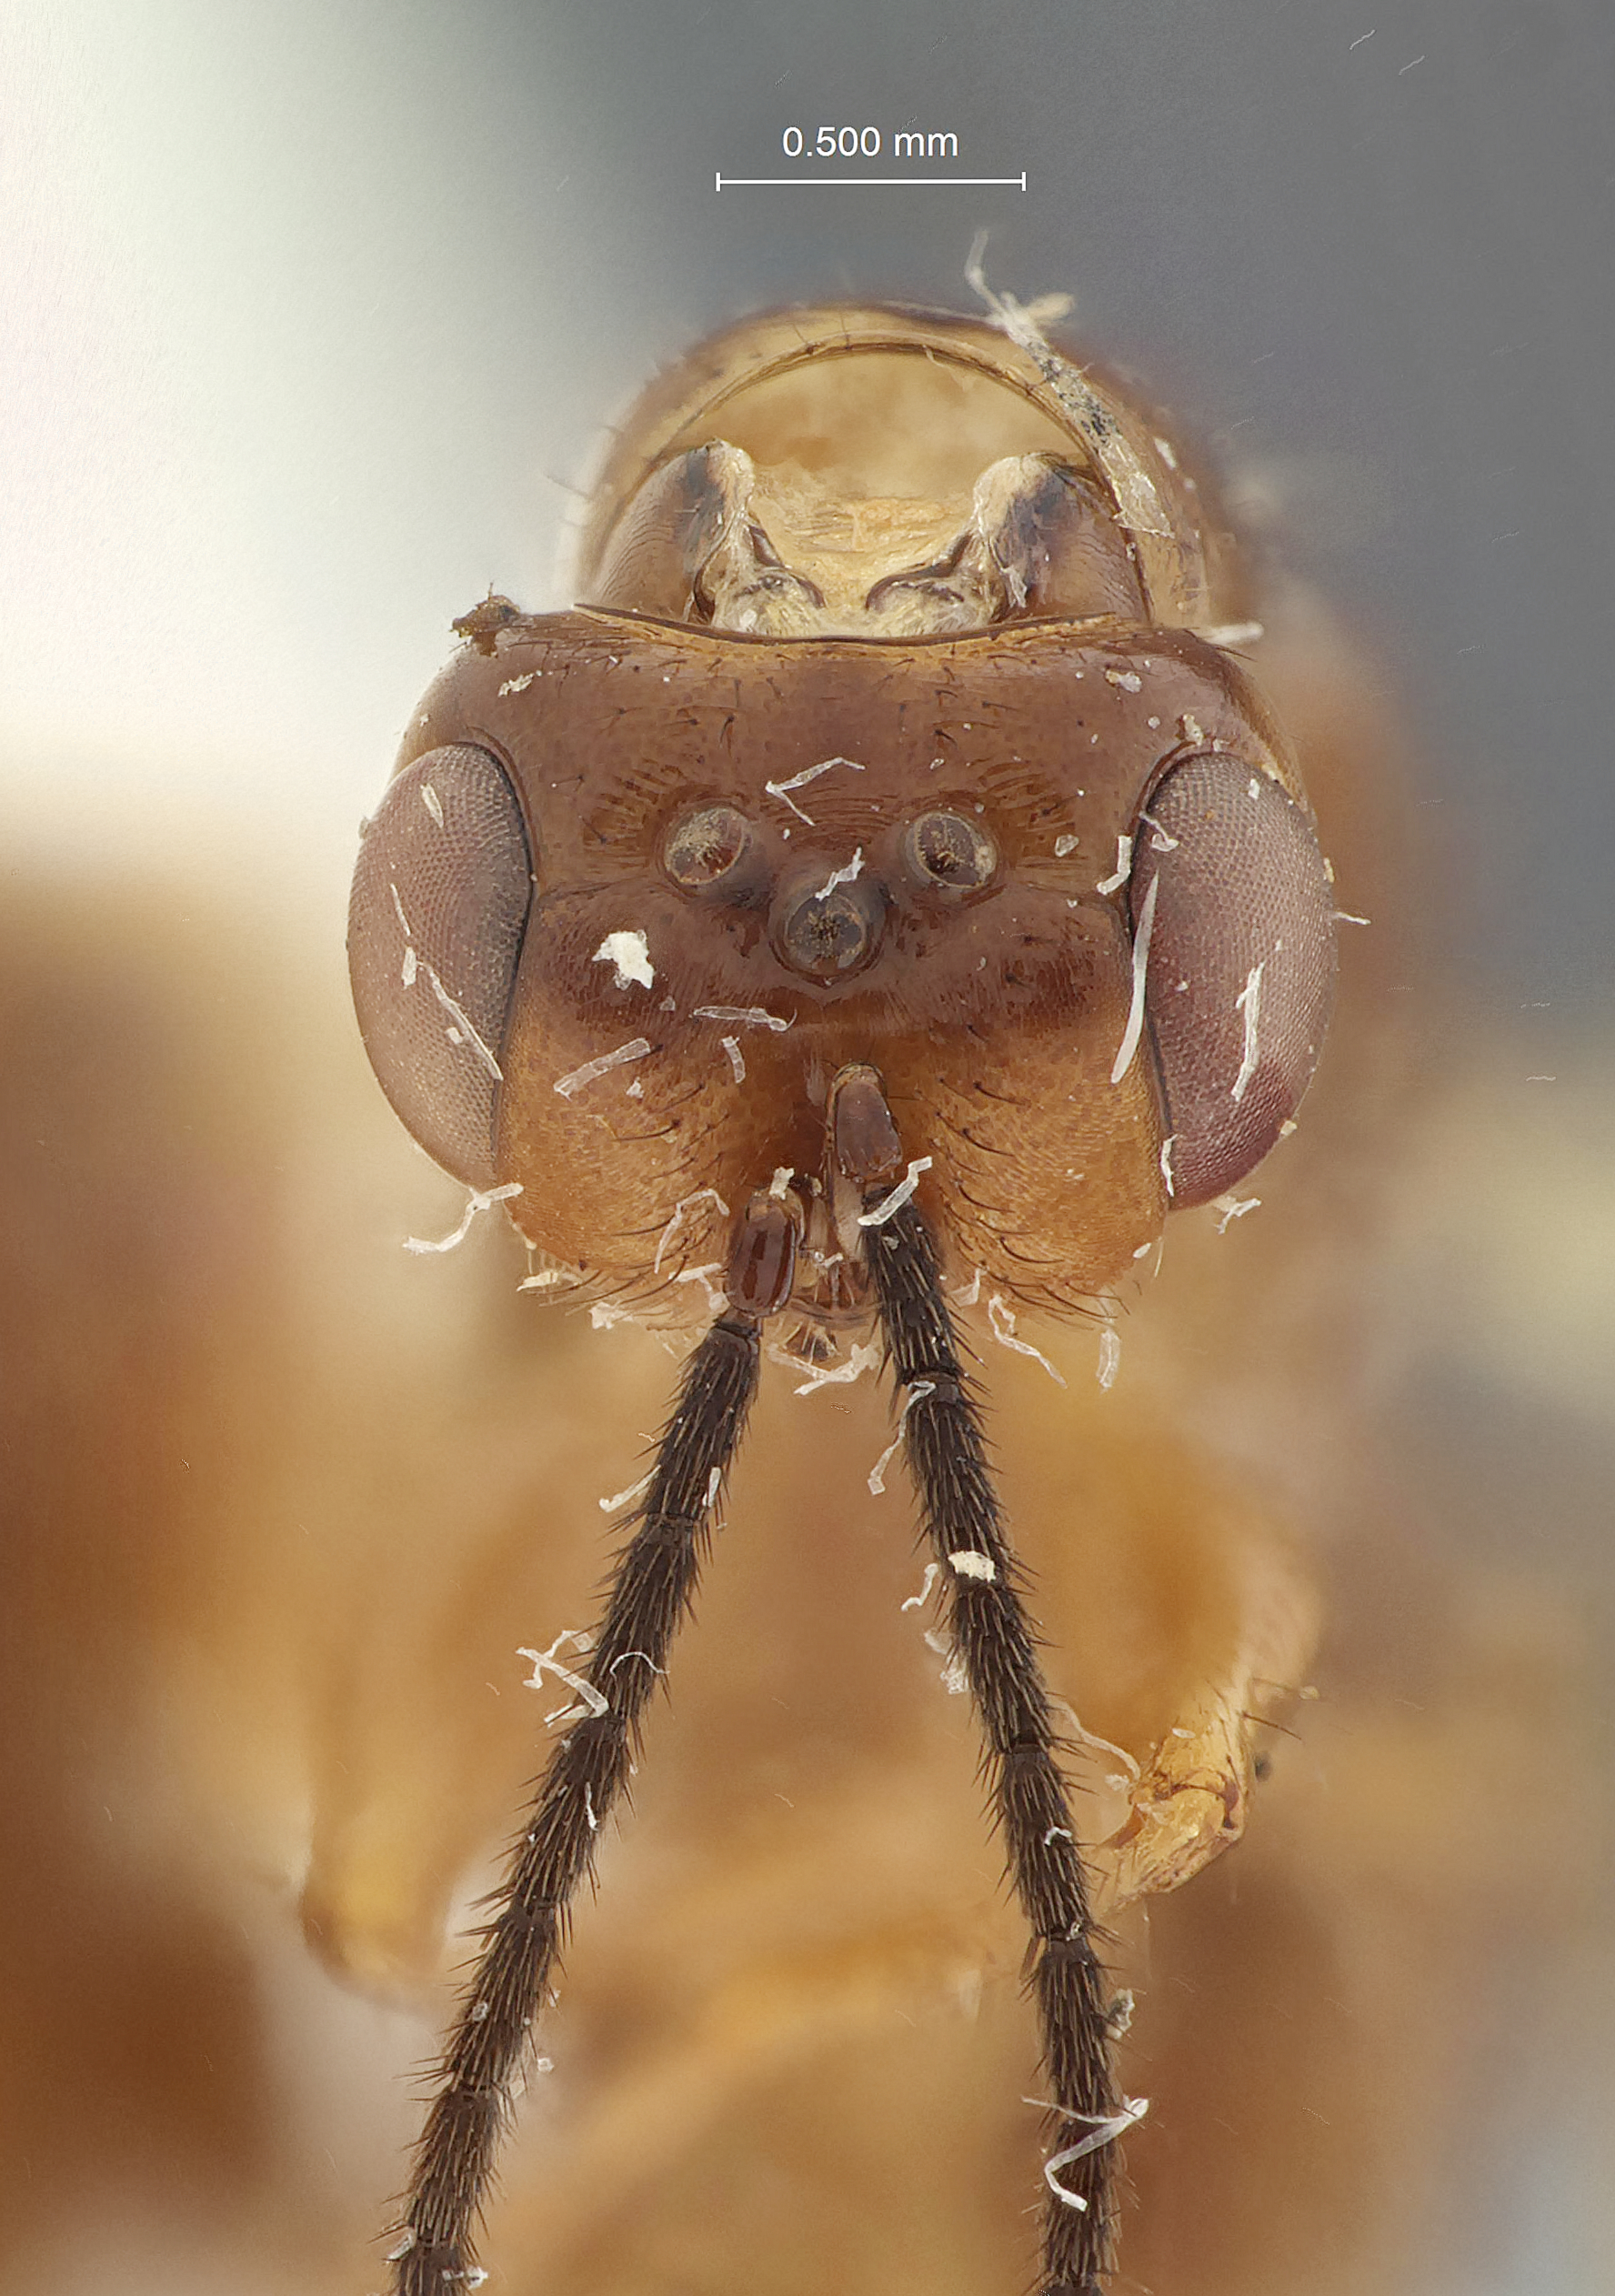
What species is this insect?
Pulvilligera neo-caledonica
